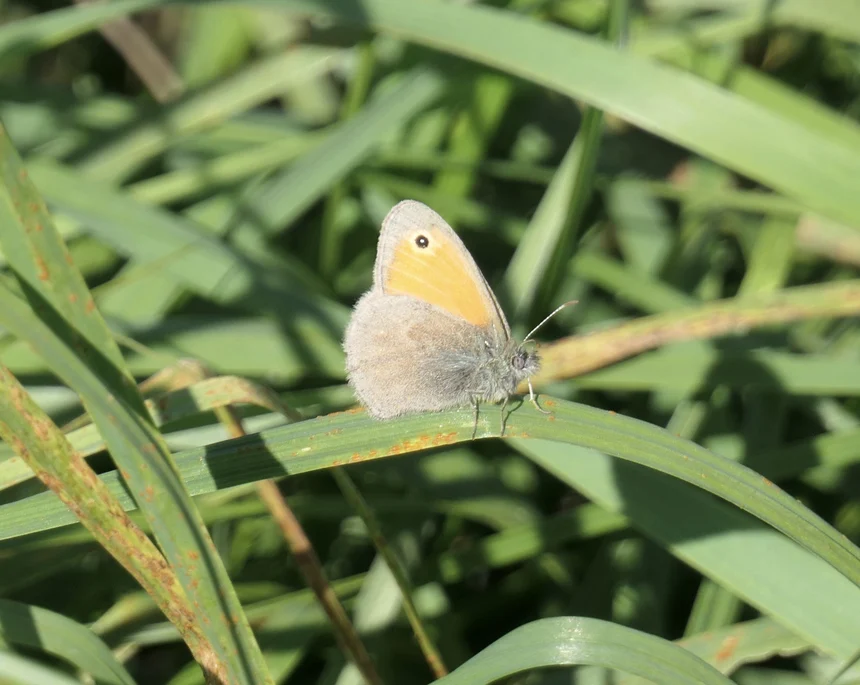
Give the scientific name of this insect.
Coenonympha pamphilus
